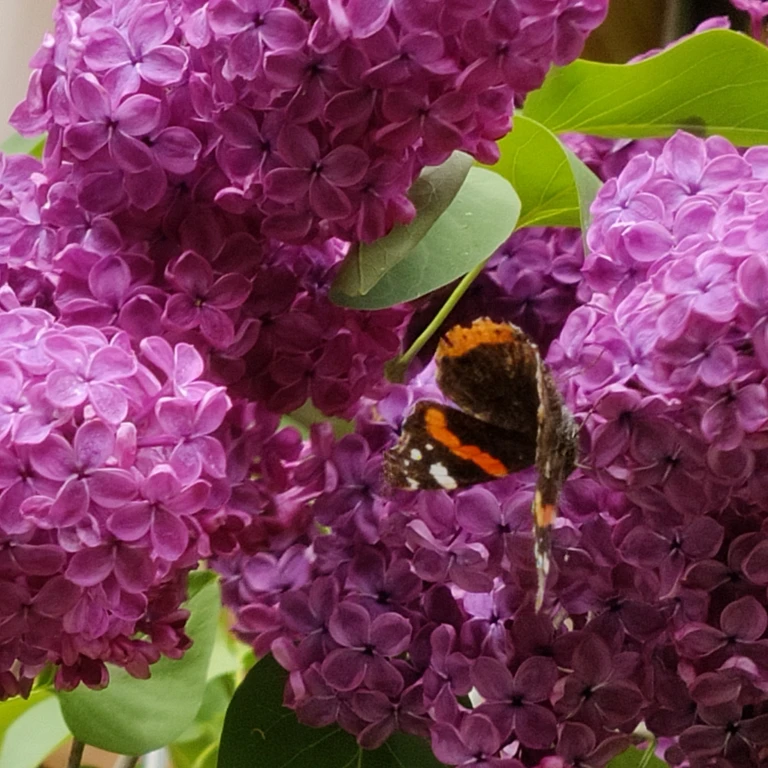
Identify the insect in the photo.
Vanessa atalanta
